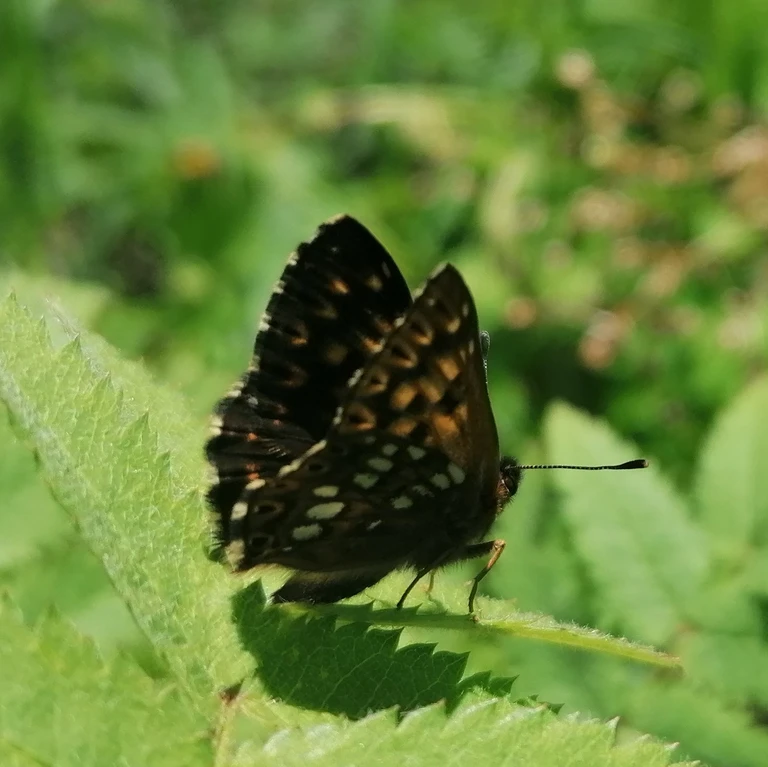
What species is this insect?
Hamearis lucina
